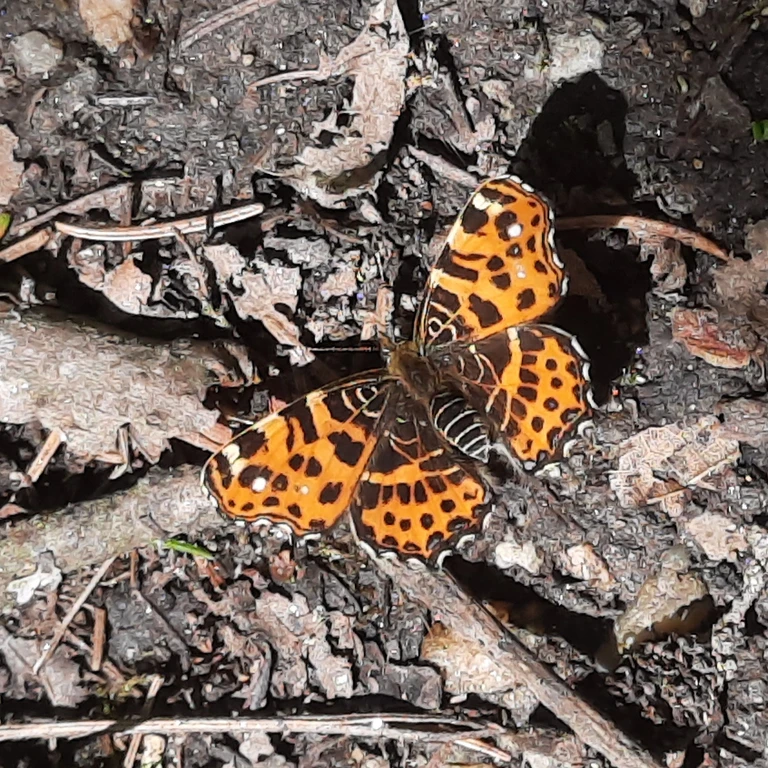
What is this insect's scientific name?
Araschnia levana
